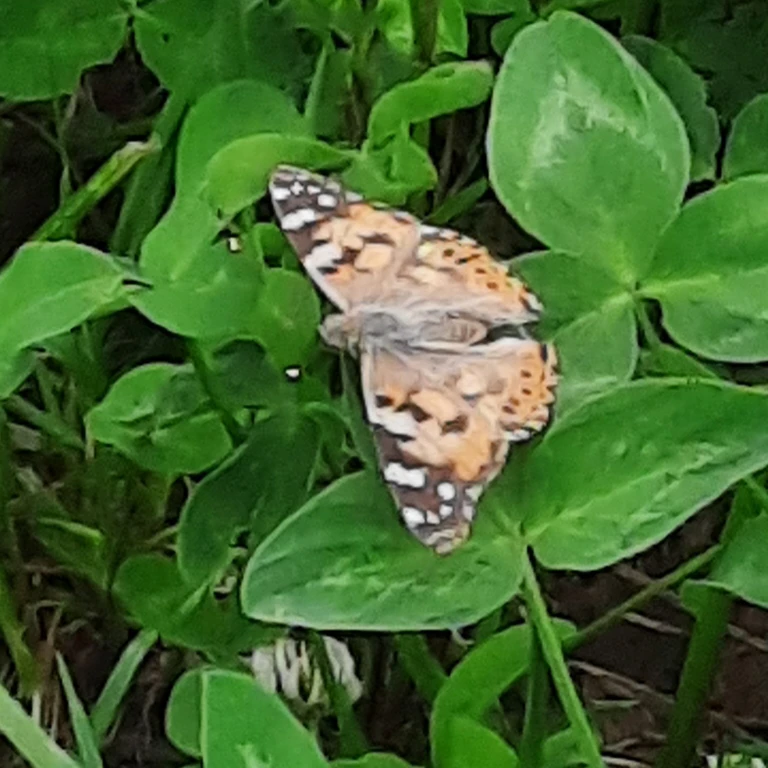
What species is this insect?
Vanessa cardui
